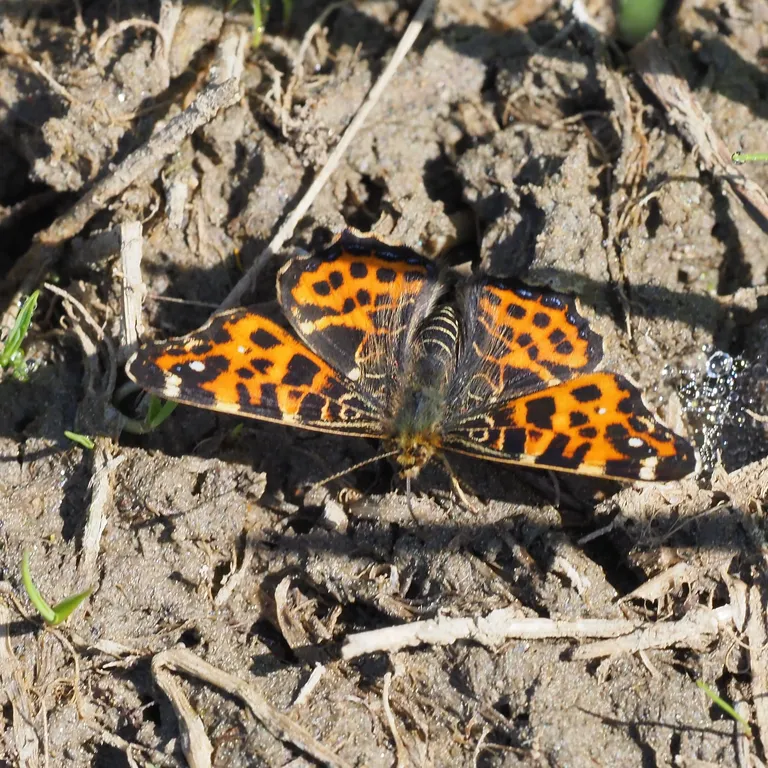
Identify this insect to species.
Araschnia levana
